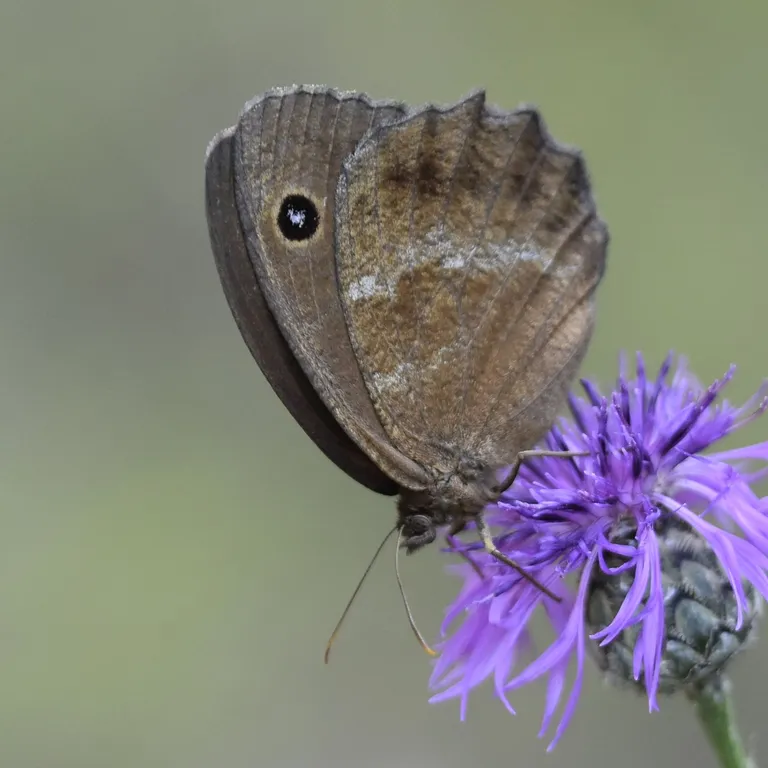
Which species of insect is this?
Minois dryas
